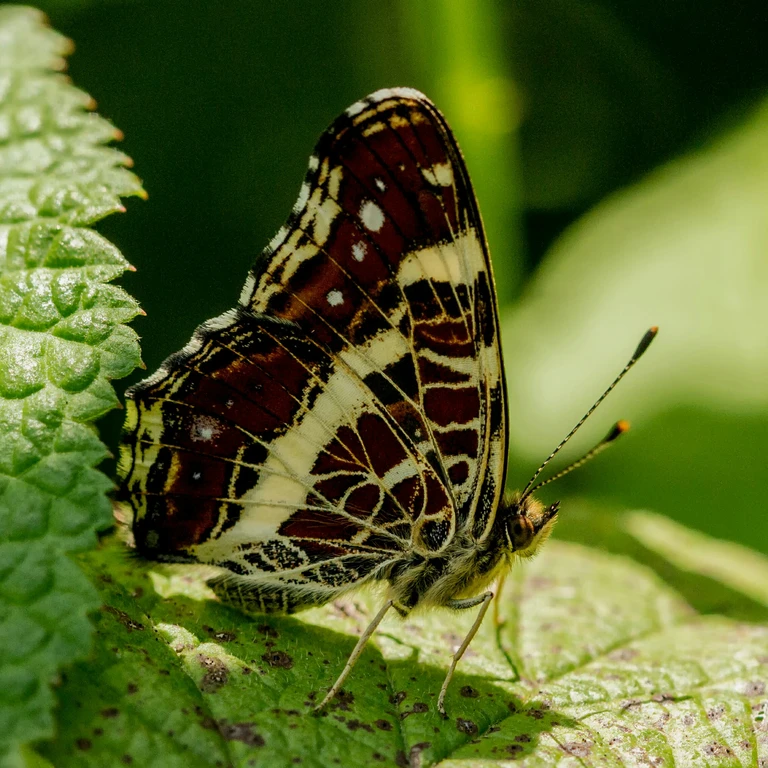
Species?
Araschnia levana
